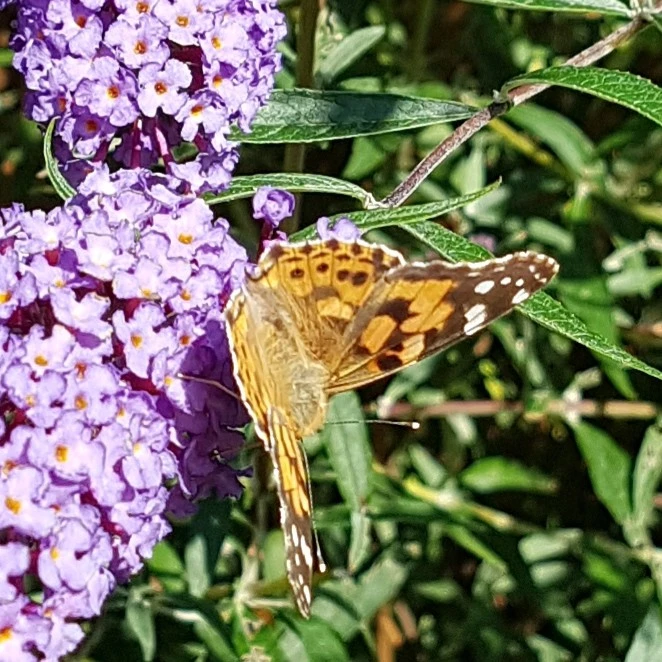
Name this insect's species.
Vanessa cardui
